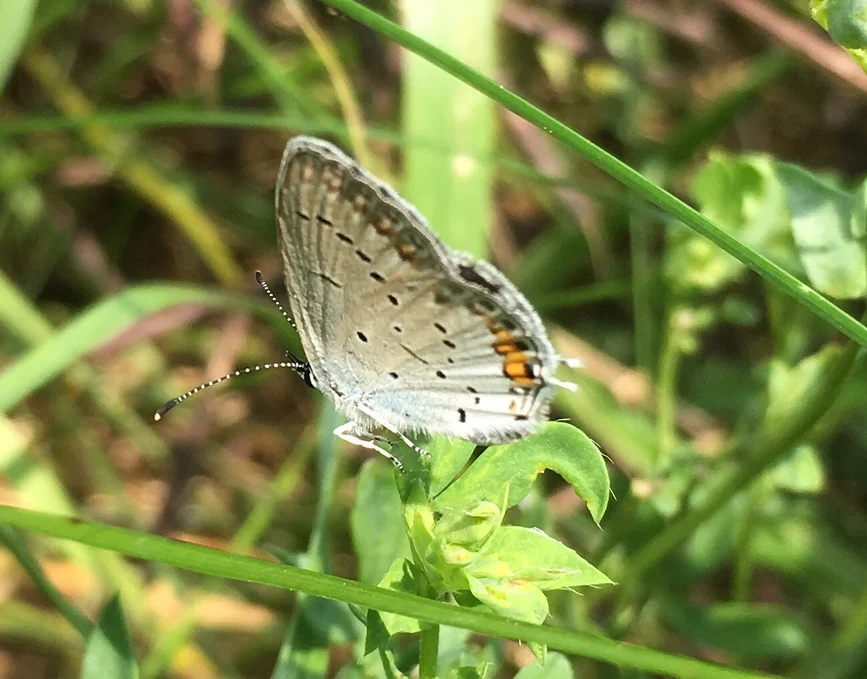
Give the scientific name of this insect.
Cupido argiades (also Elkalyce argiades)
